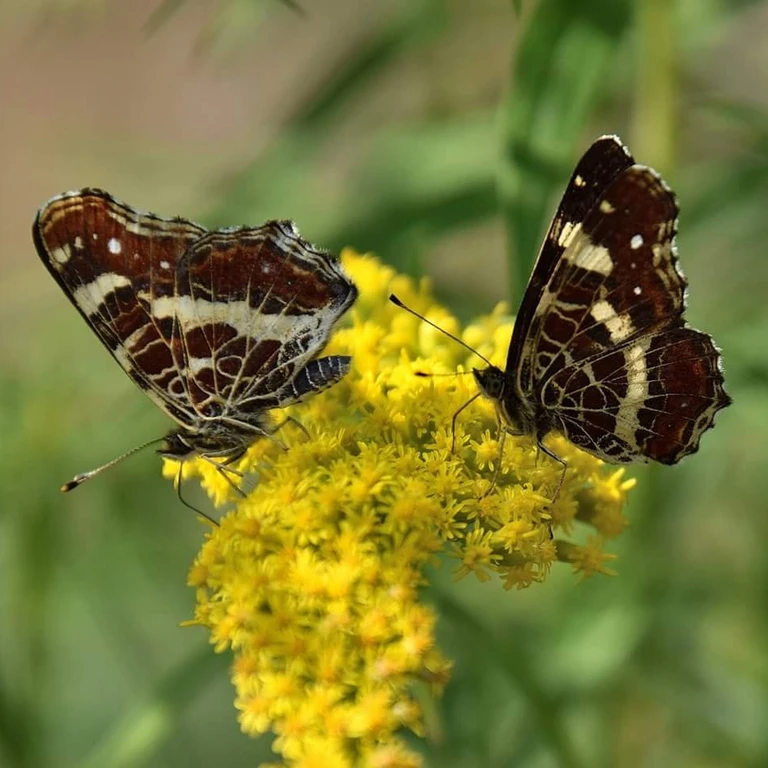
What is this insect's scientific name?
Araschnia levana
